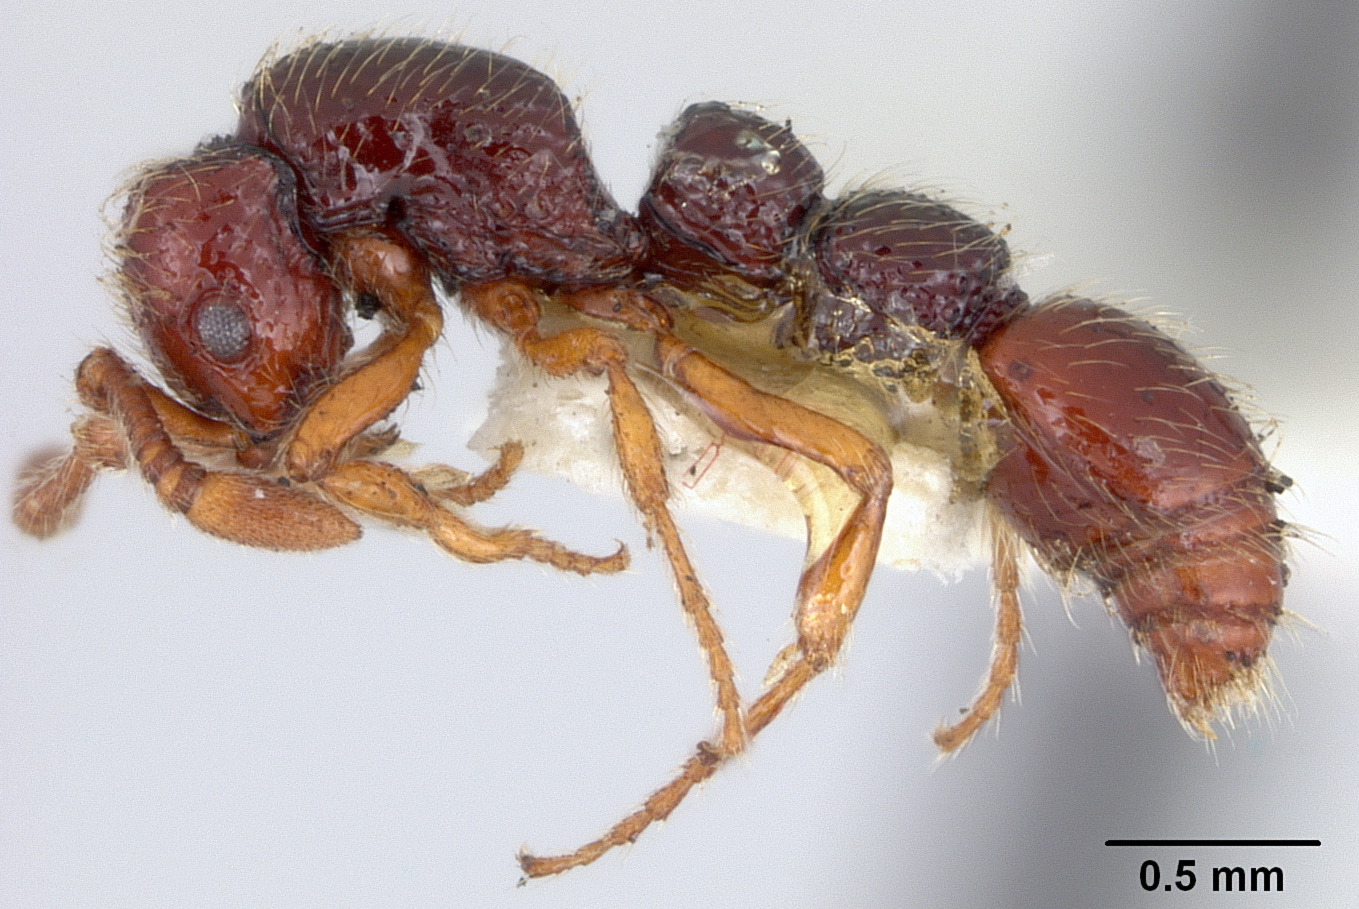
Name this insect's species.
Cerapachys vitiensis
